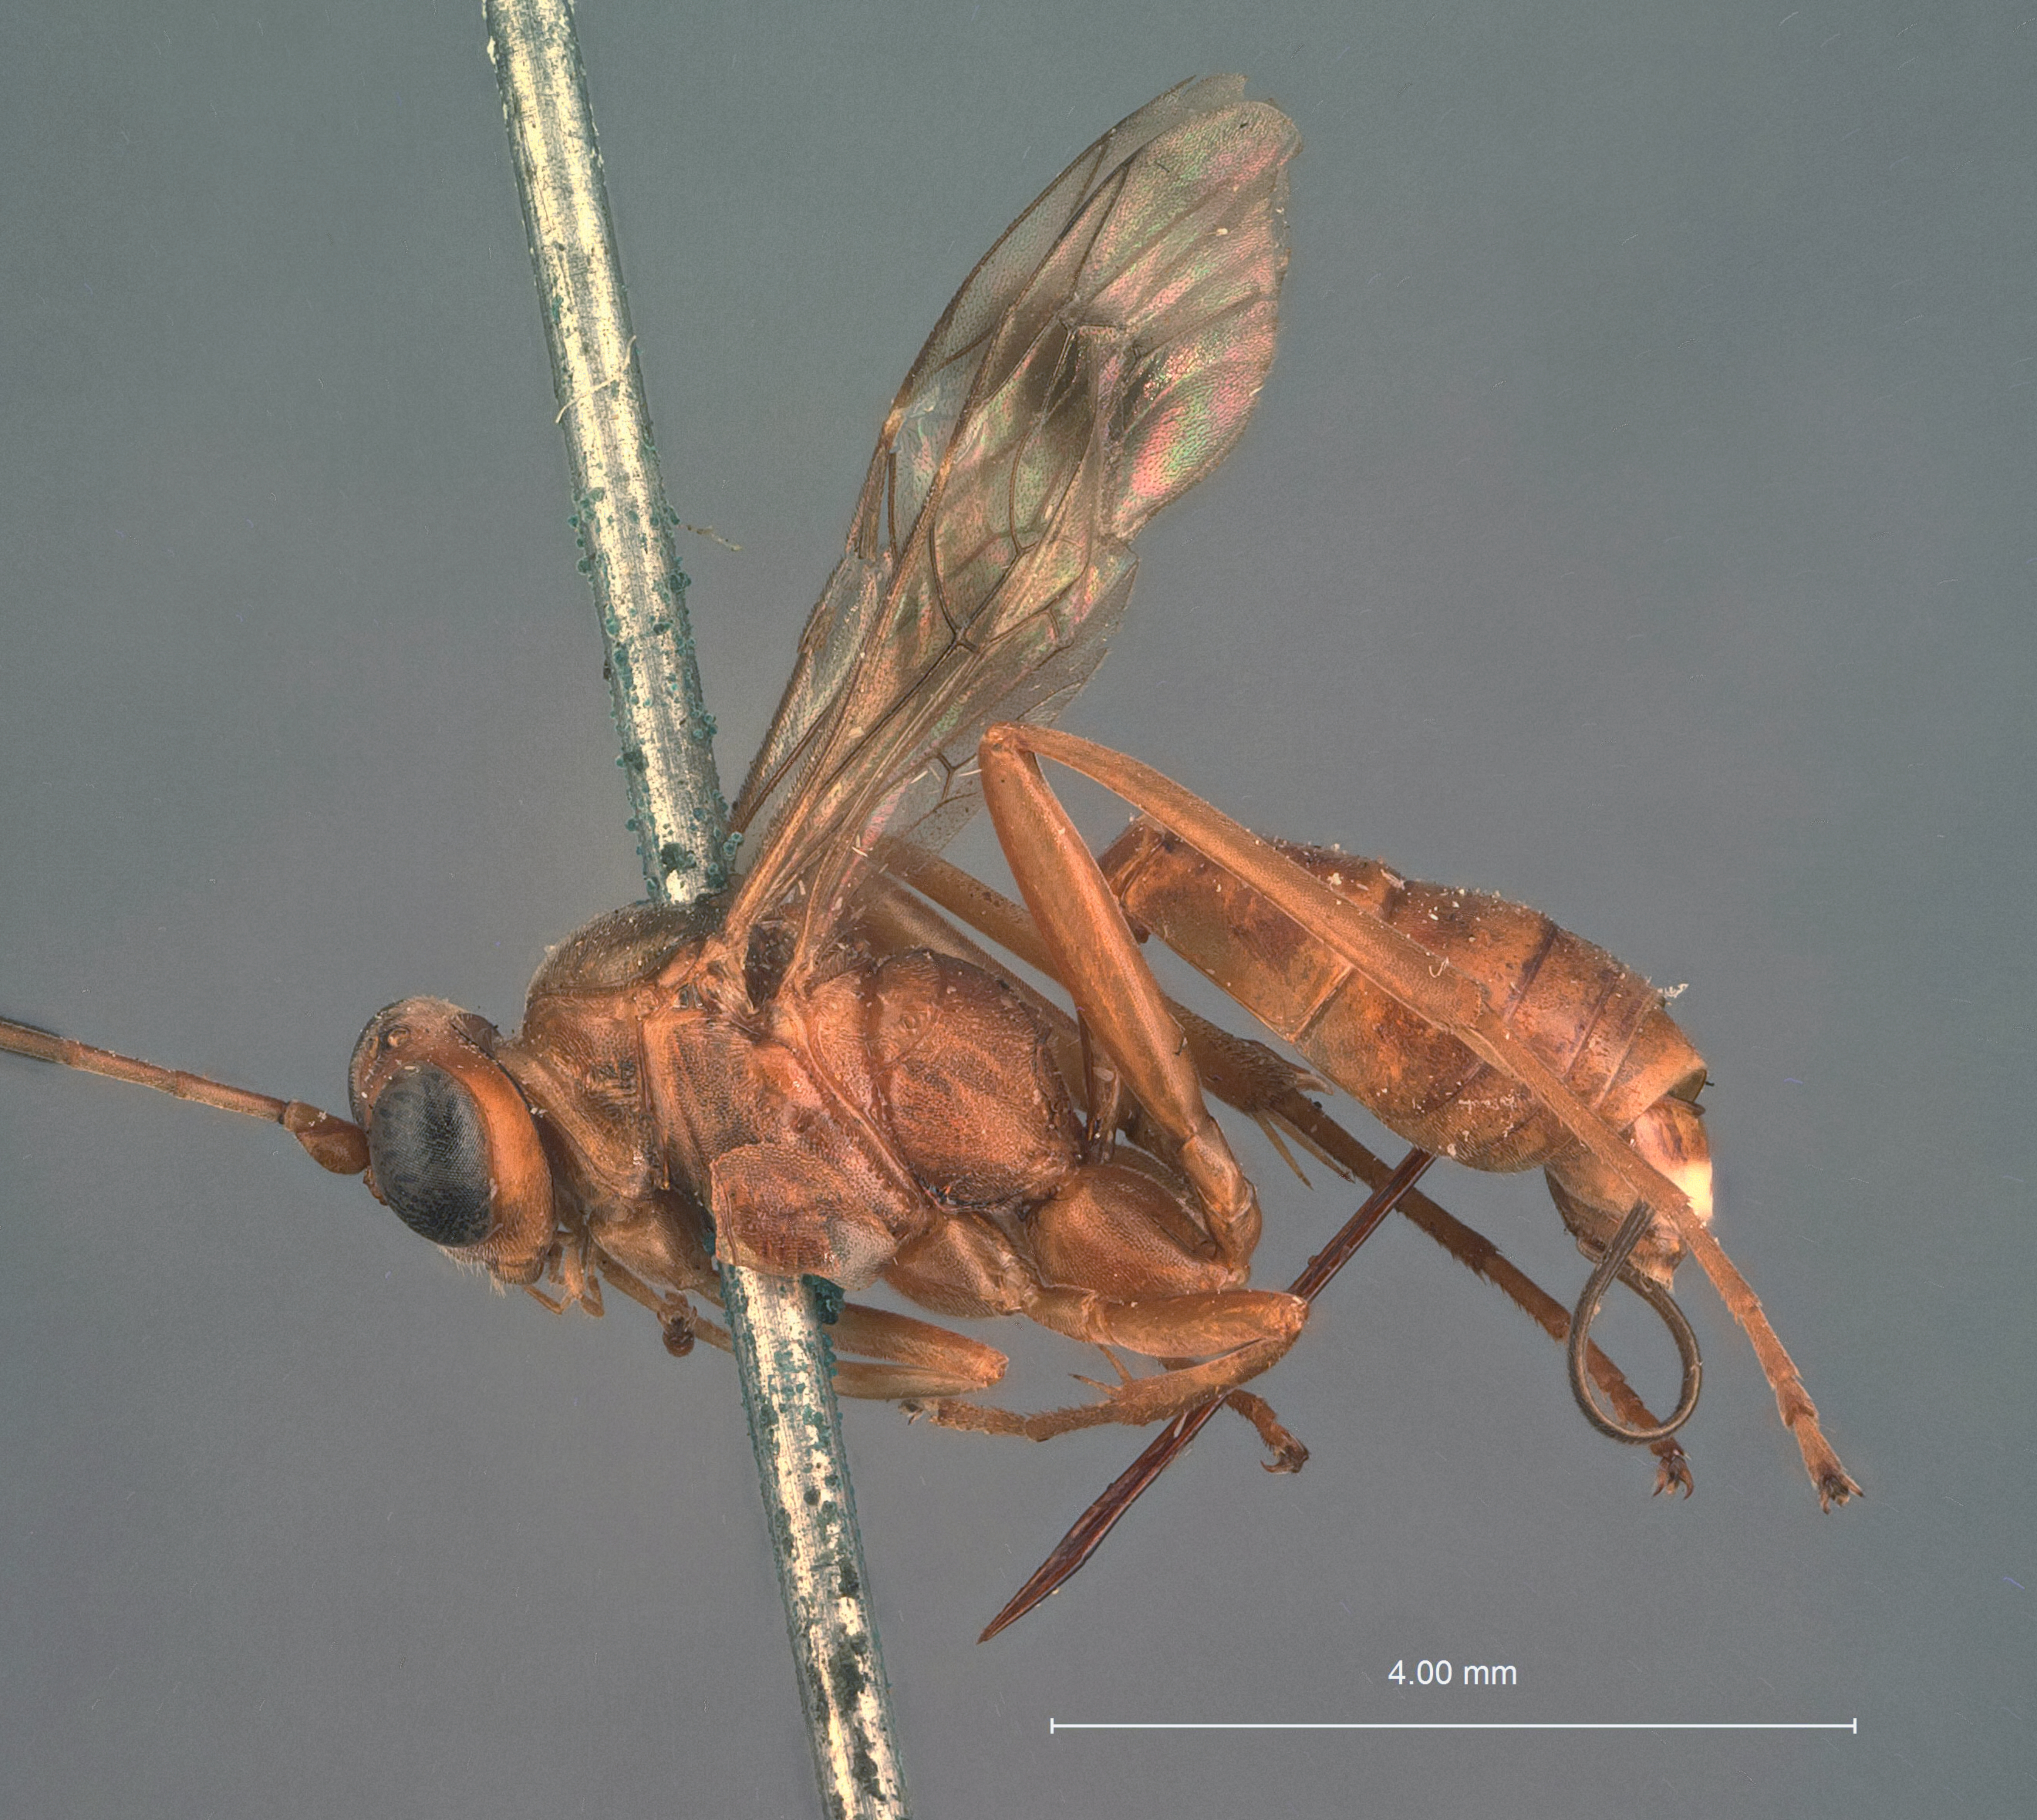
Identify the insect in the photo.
Diapetimorpha acadia
